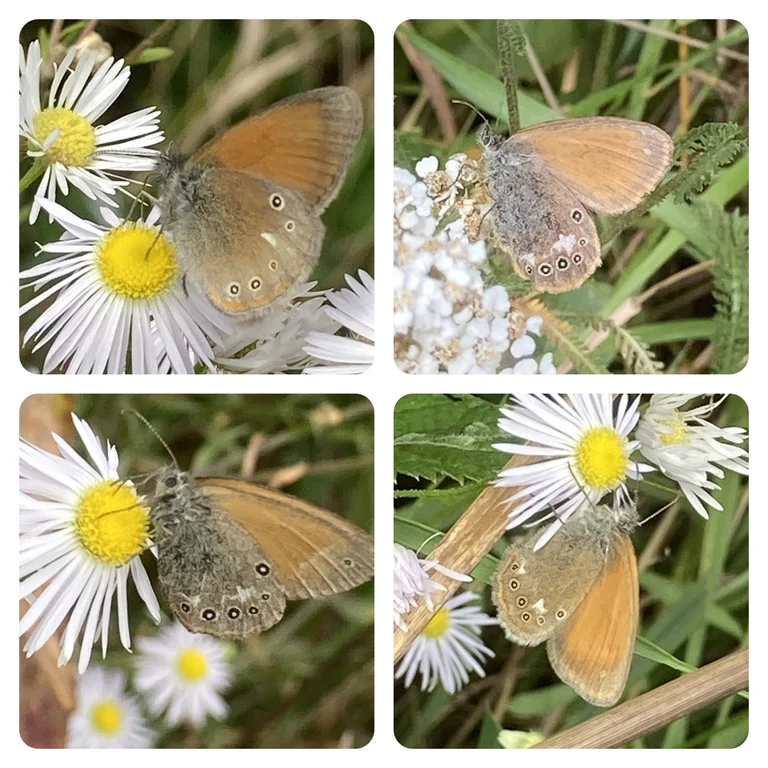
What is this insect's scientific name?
Coenonympha glycerion (also Coenonympha iphis)
